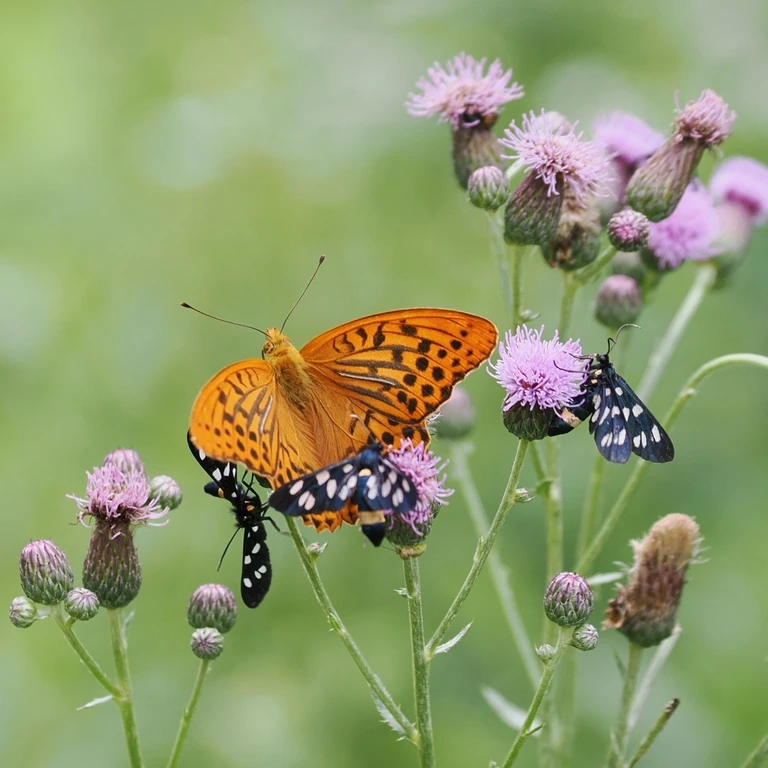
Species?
Argynnis paphia
